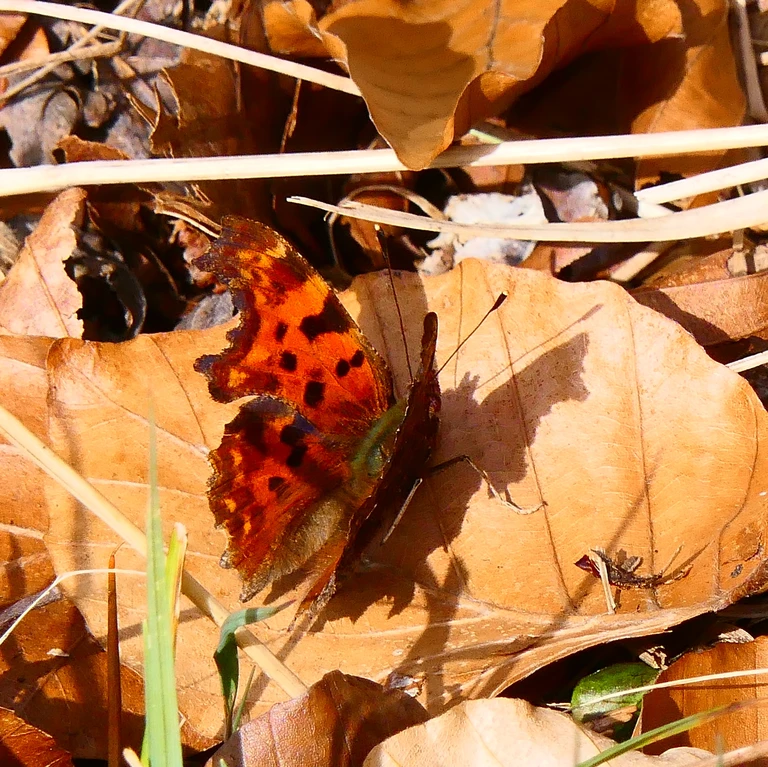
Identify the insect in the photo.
Polygonia c-album
